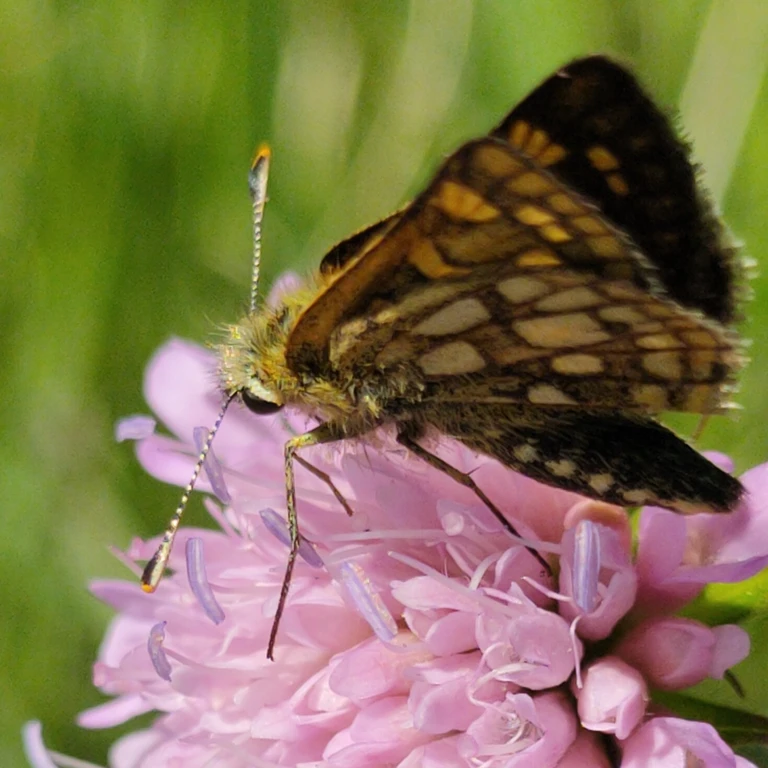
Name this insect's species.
Carterocephalus palaemon
